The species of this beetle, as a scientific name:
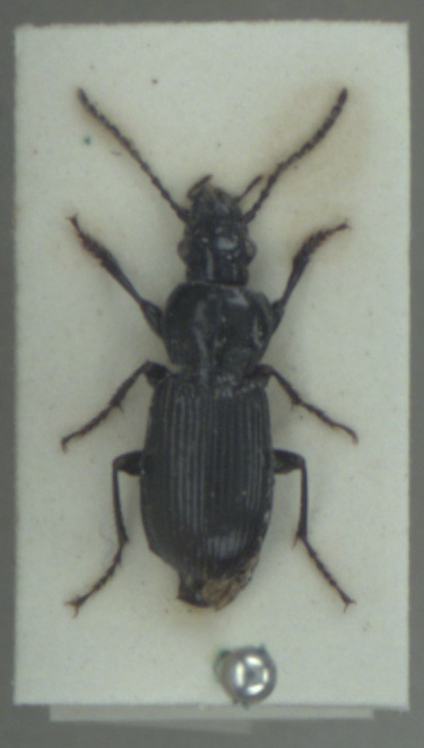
Pterostichus nigrita
